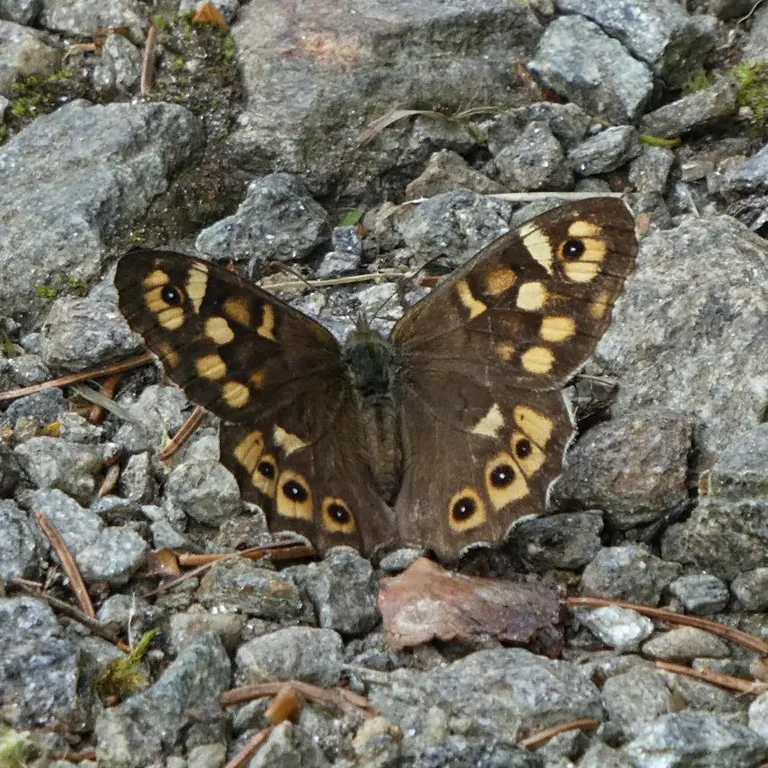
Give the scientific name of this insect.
Pararge aegeria
